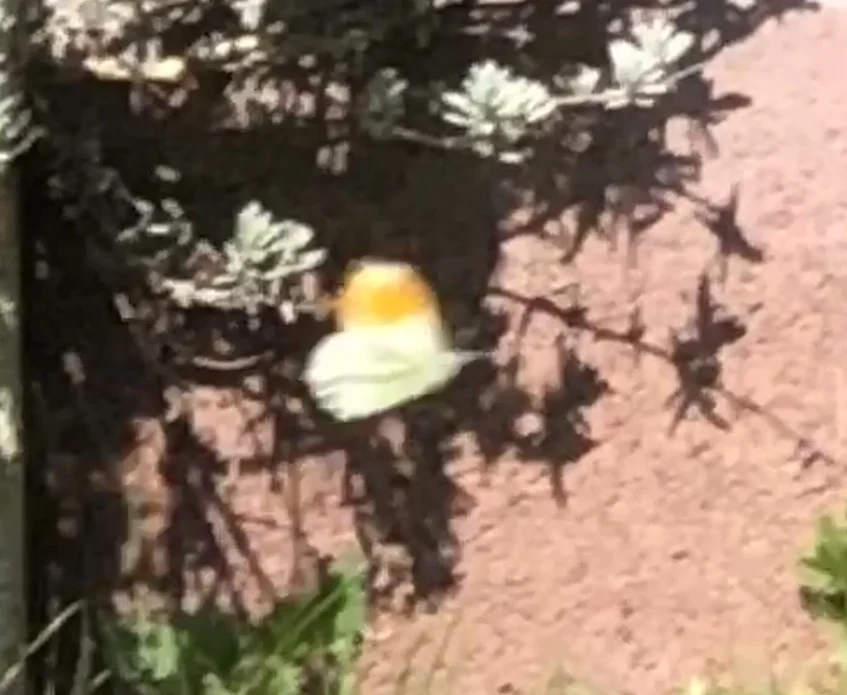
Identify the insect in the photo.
Anthocharis cardamines
